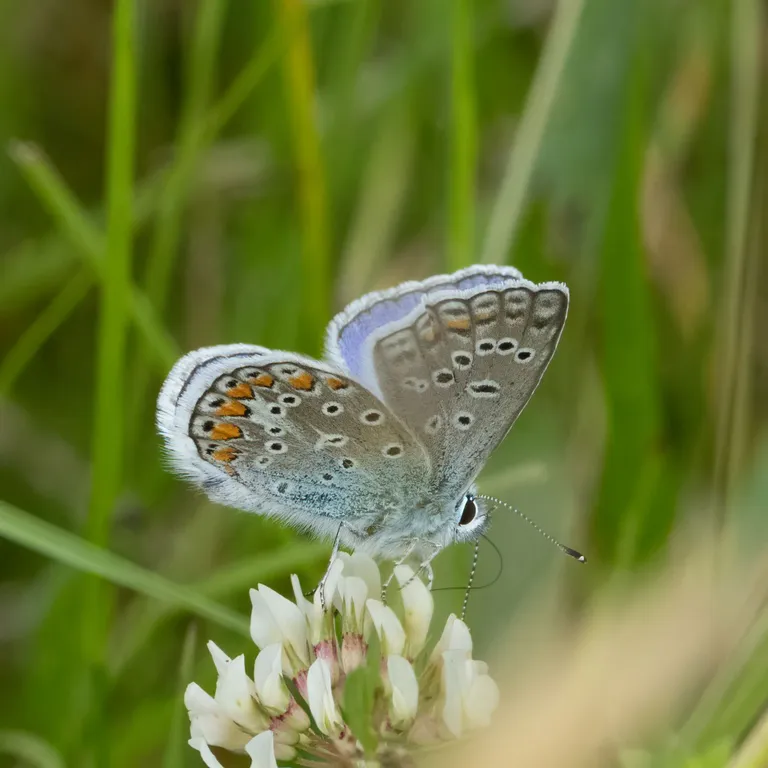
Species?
Polyommatus icarus
